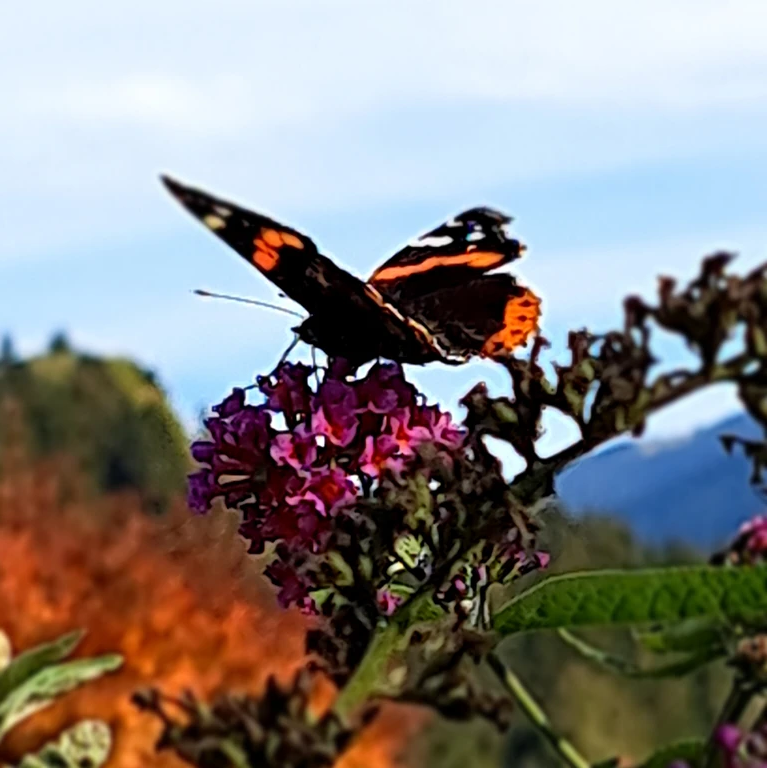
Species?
Vanessa atalanta
